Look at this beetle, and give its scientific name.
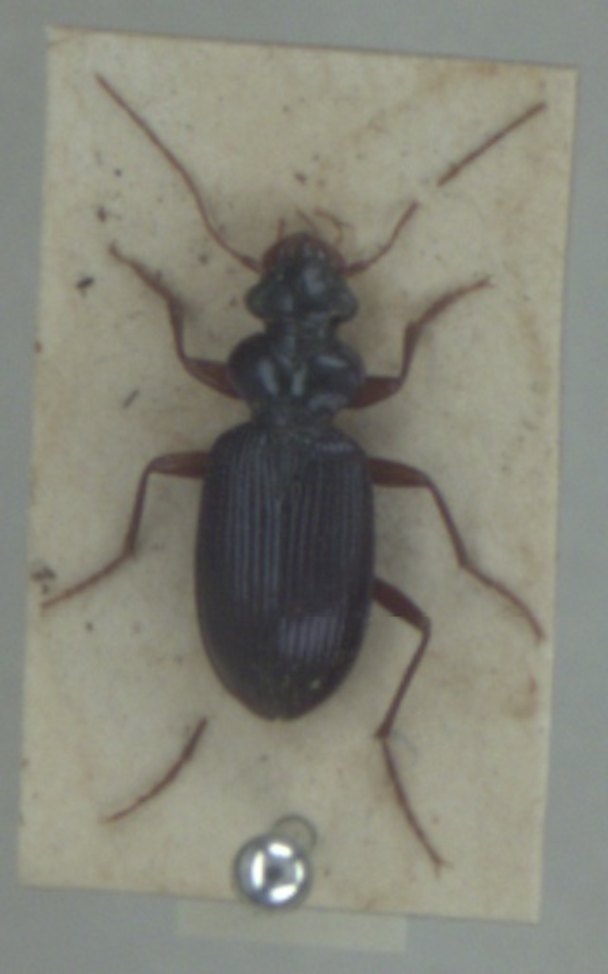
Leistus fulvibarbis
